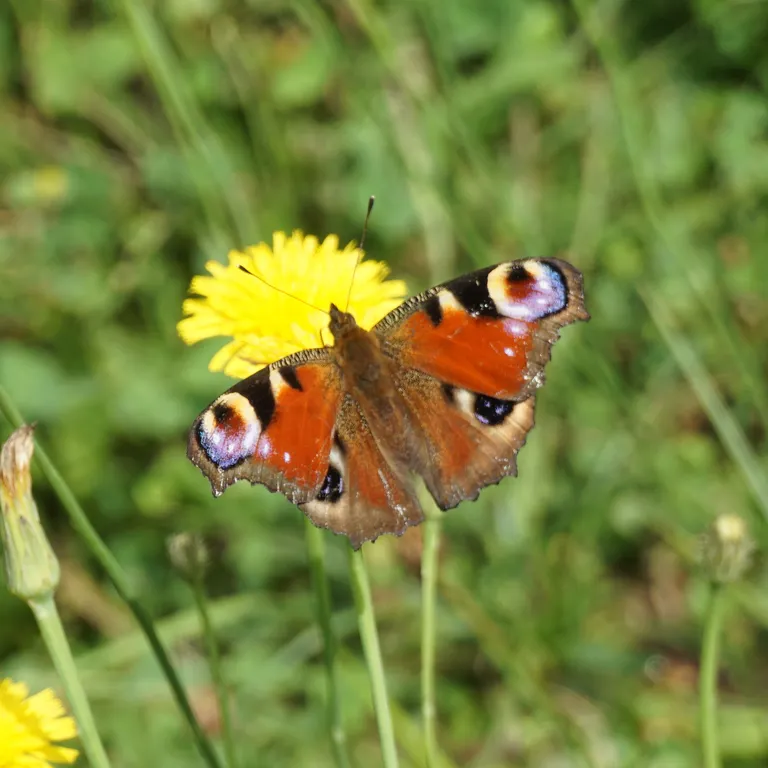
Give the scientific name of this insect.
Aglais io
